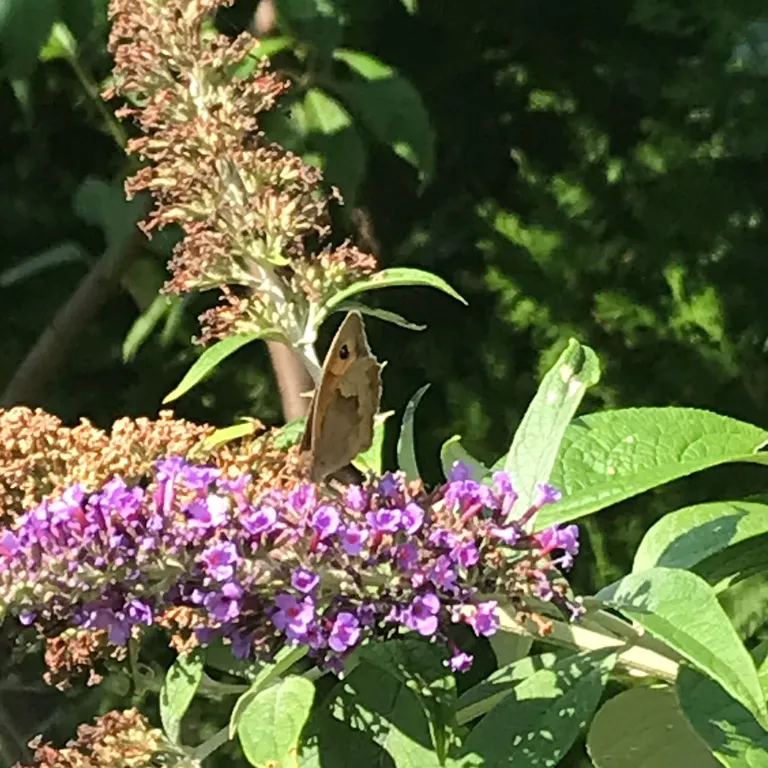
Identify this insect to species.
Maniola jurtina
